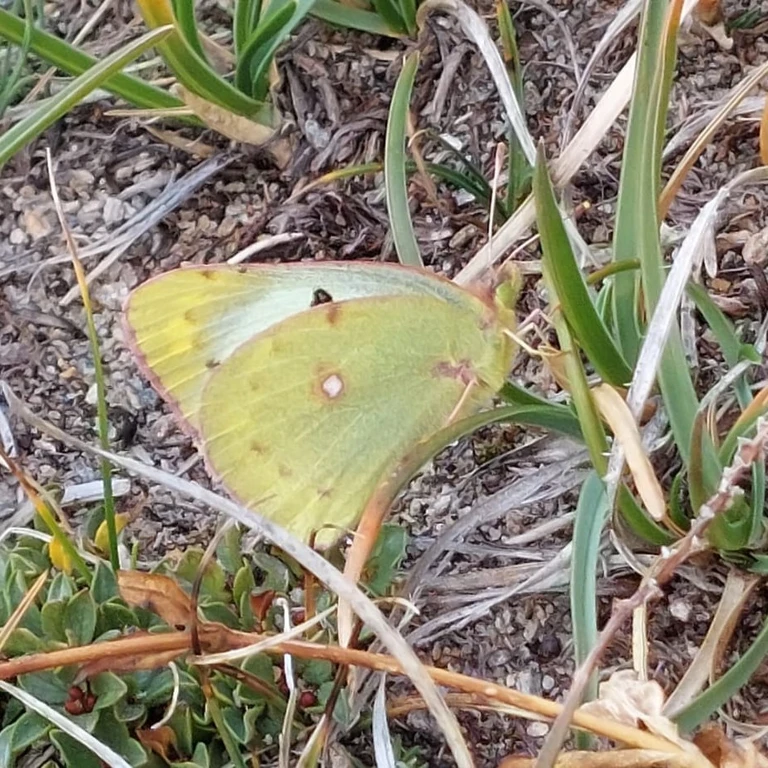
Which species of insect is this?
Colias phicomone
